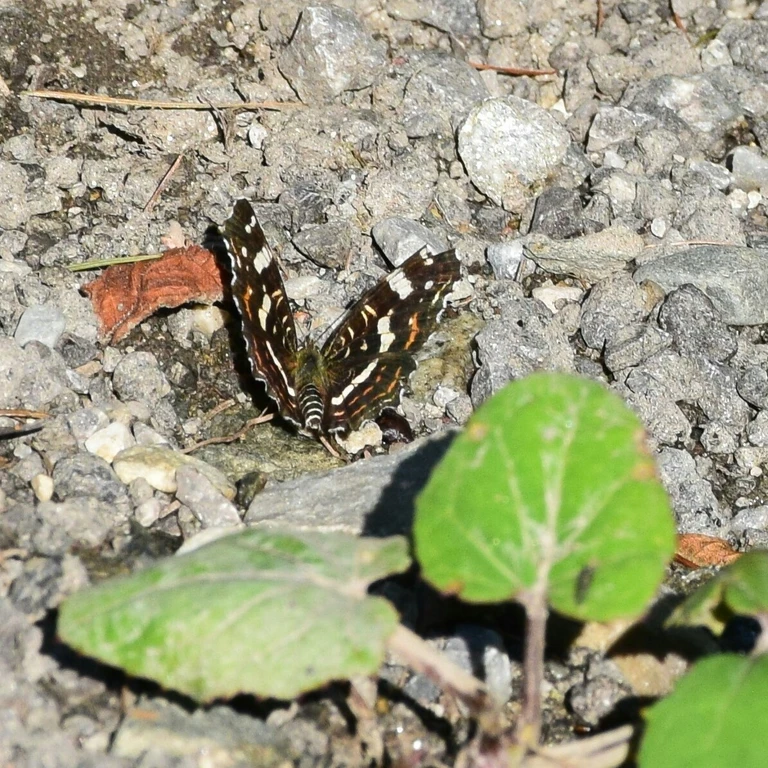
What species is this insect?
Araschnia levana
